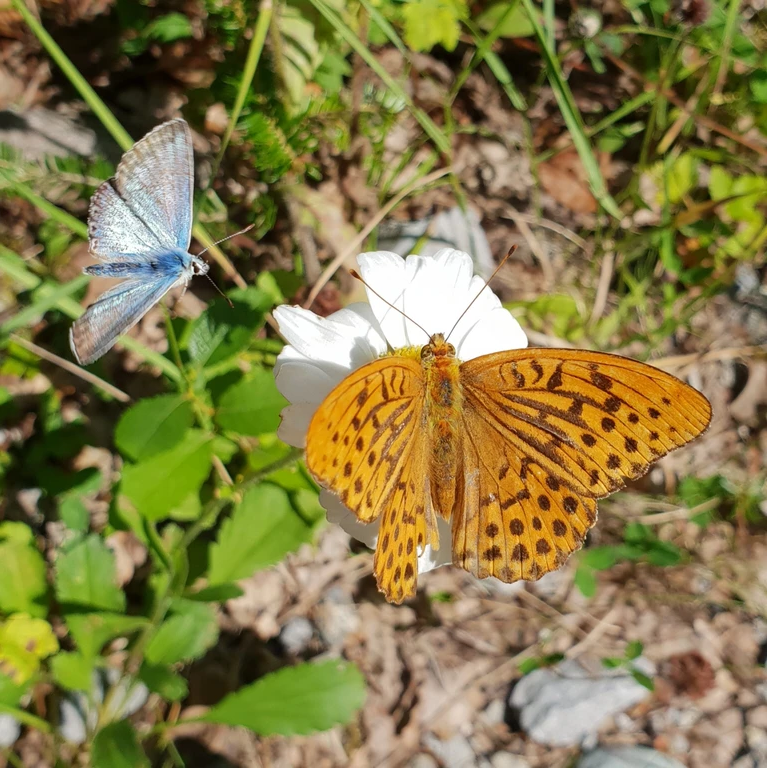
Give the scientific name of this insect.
Argynnis paphia
